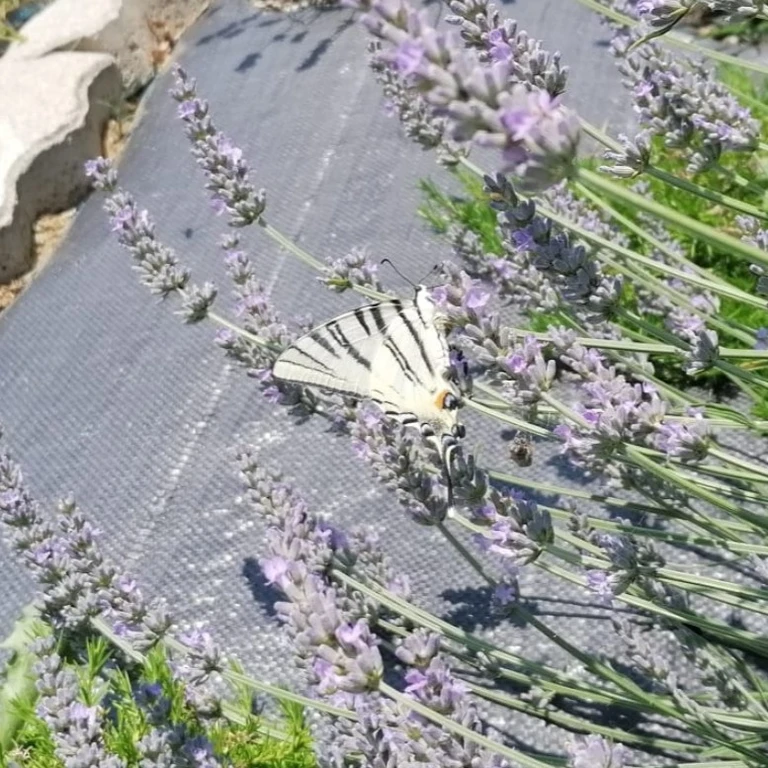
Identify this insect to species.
Iphiclides podalirius
